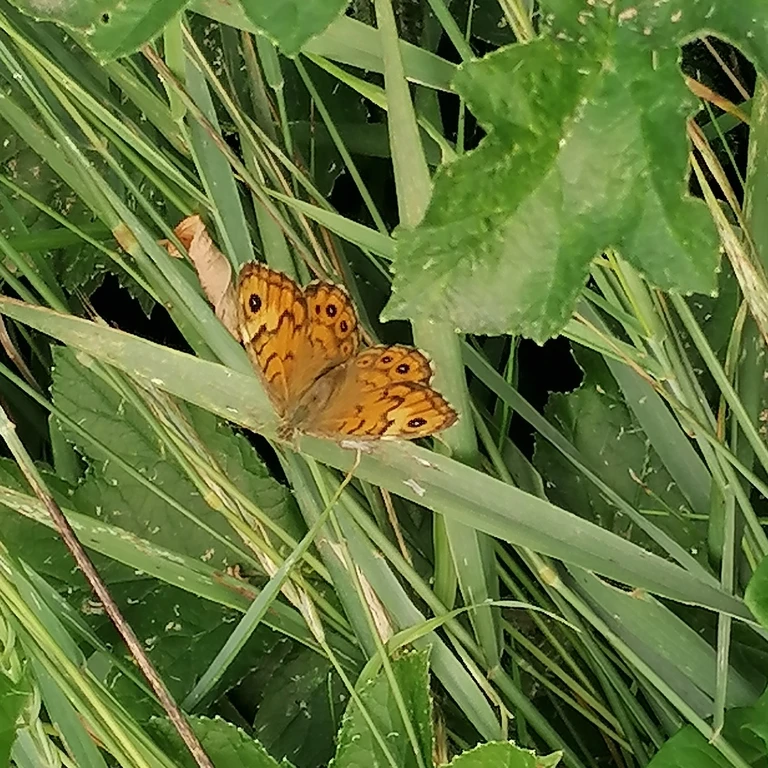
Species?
Lasiommata megera (also Pararge megera)
